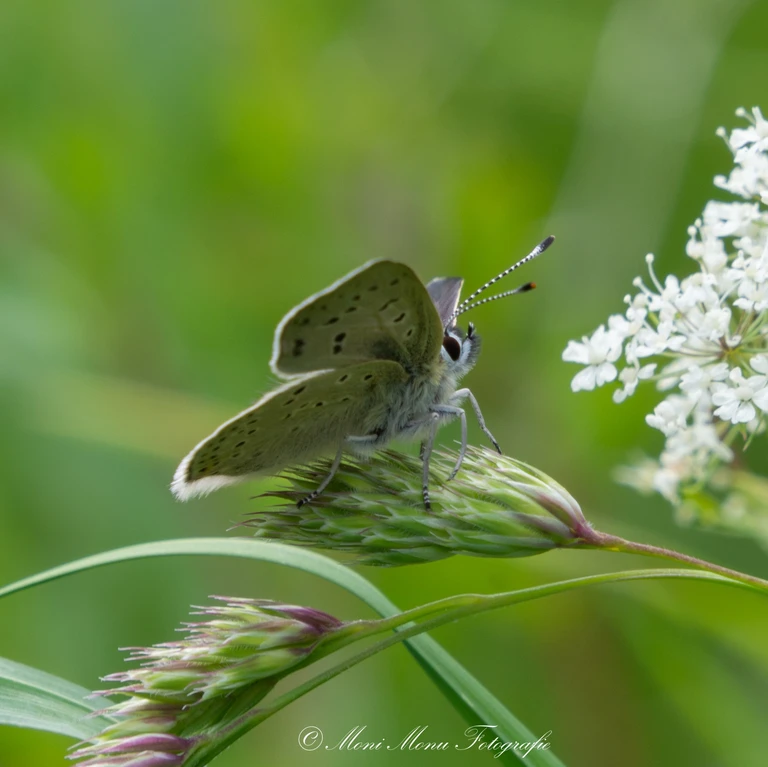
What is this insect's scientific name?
Lycaena tityrus (also Loweia tityrus)
